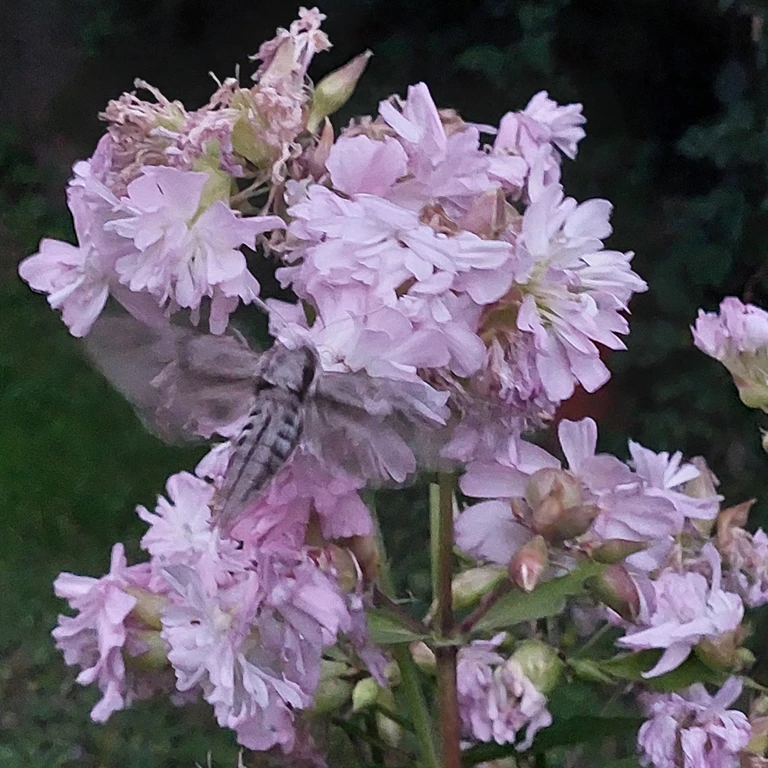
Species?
Sphinx pinastri
